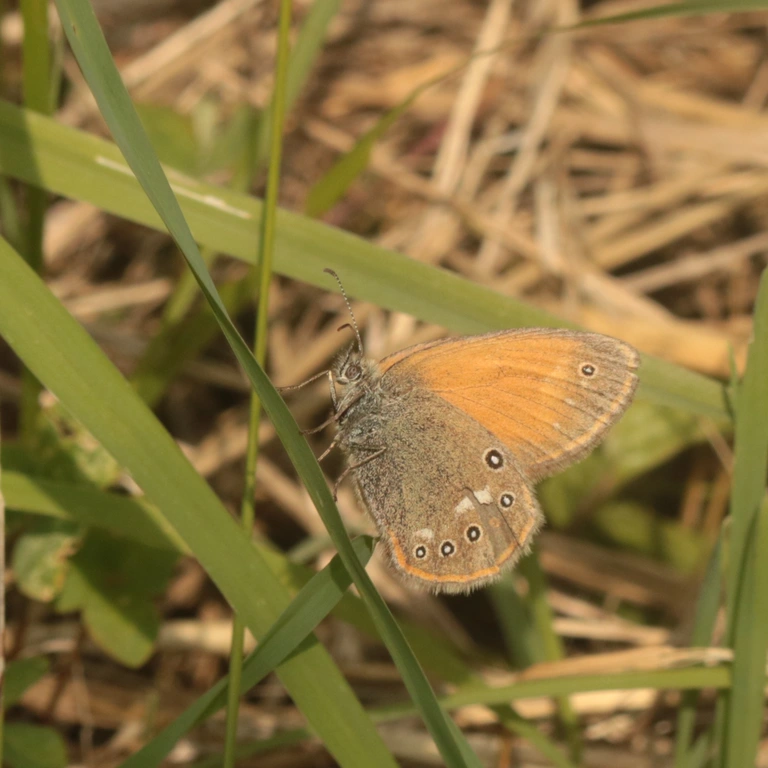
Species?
Coenonympha glycerion (also Coenonympha iphis)
